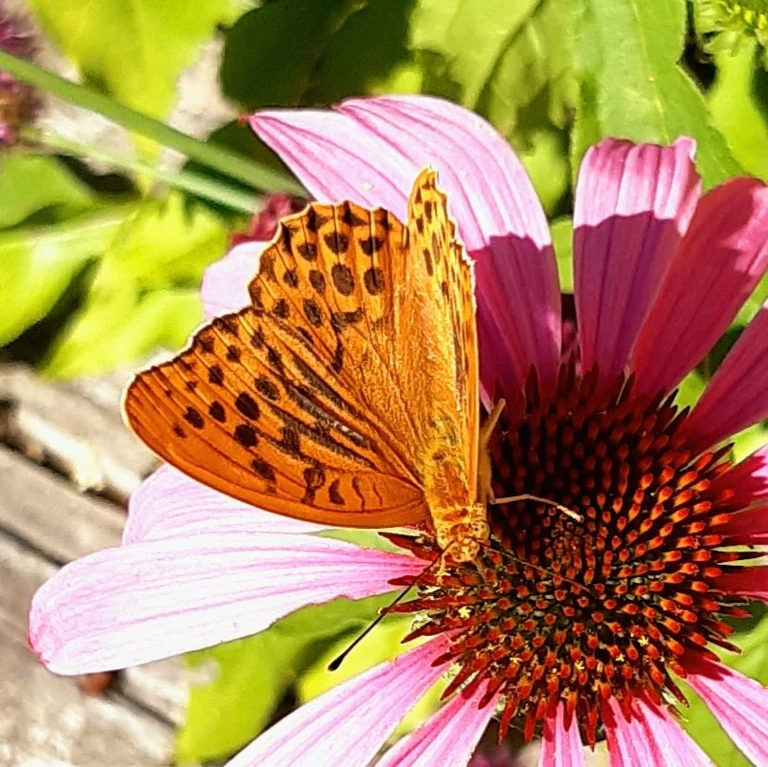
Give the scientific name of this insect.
Argynnis paphia
